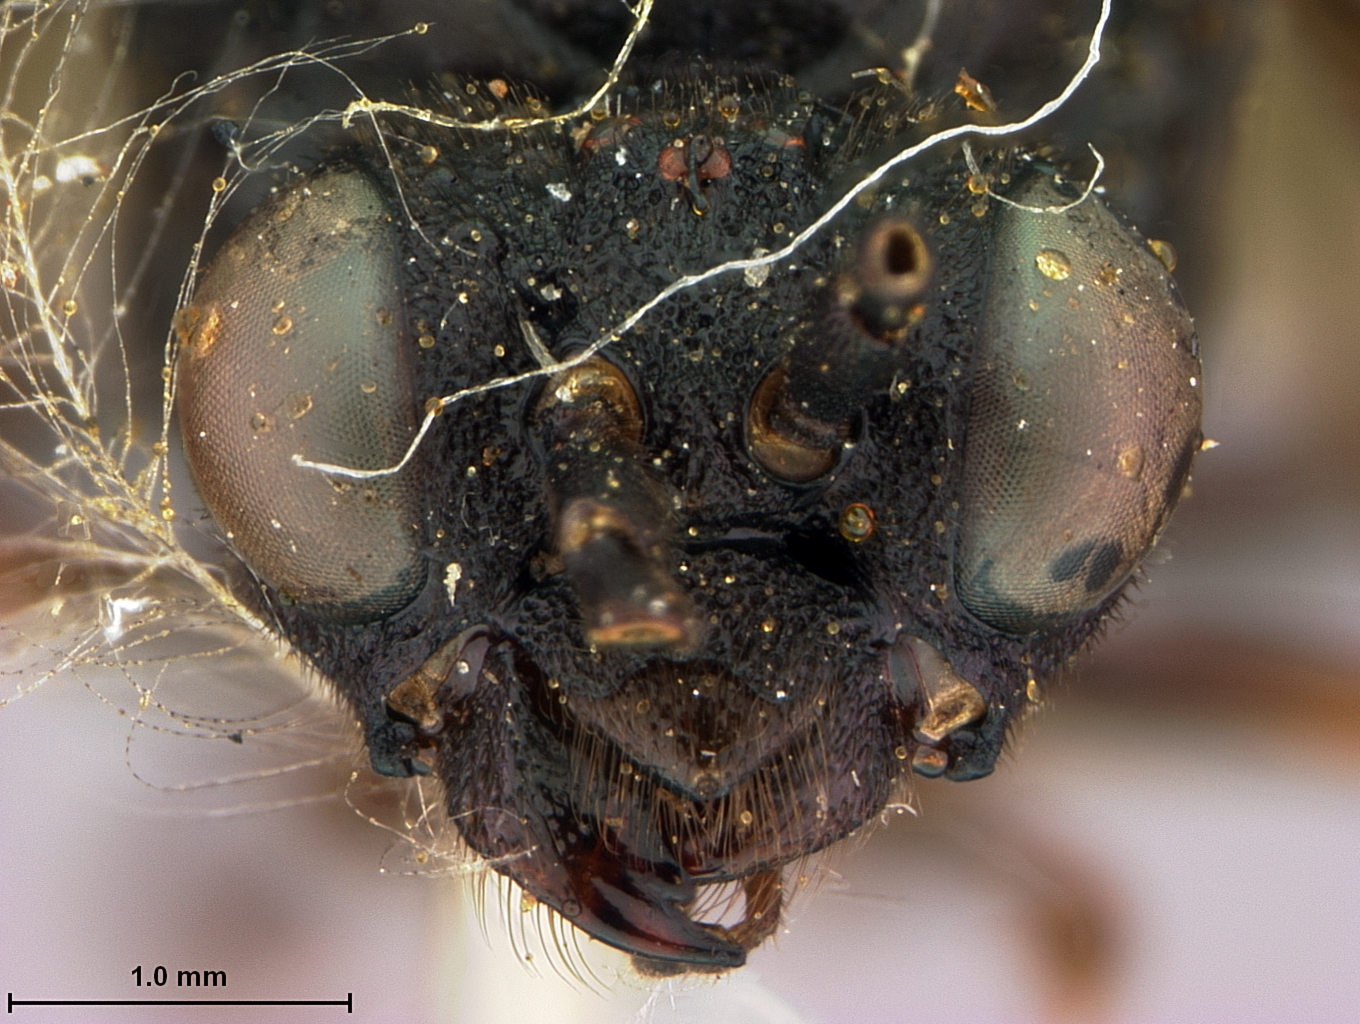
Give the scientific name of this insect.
Lagium erythrogastrum
